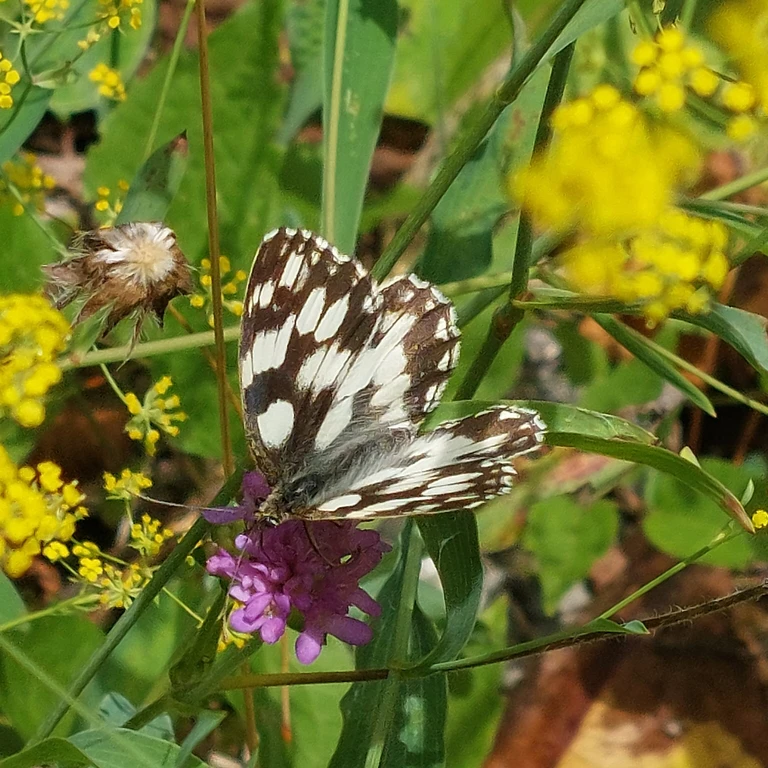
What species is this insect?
Melanargia galathea
